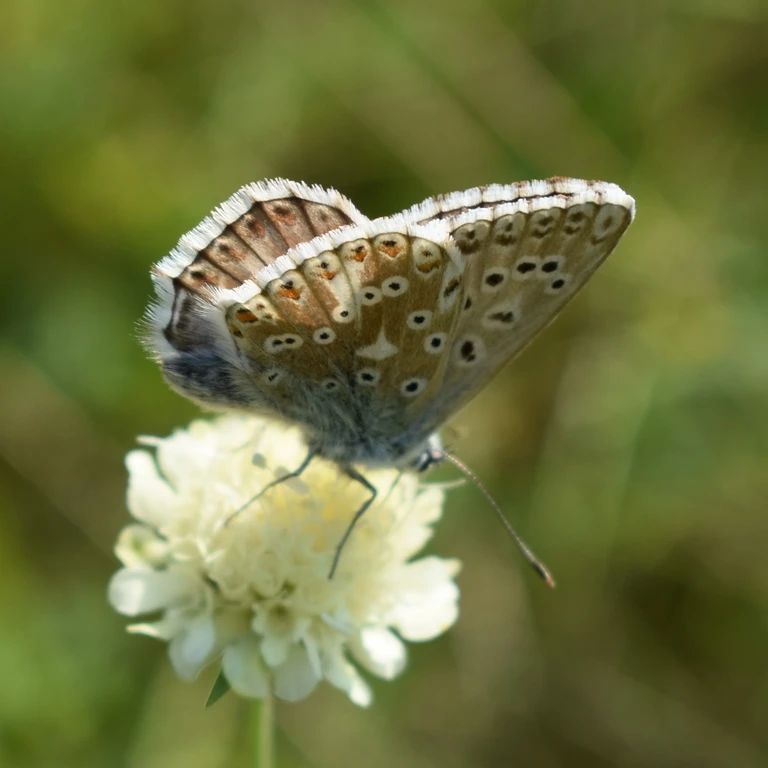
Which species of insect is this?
Lysandra coridon
